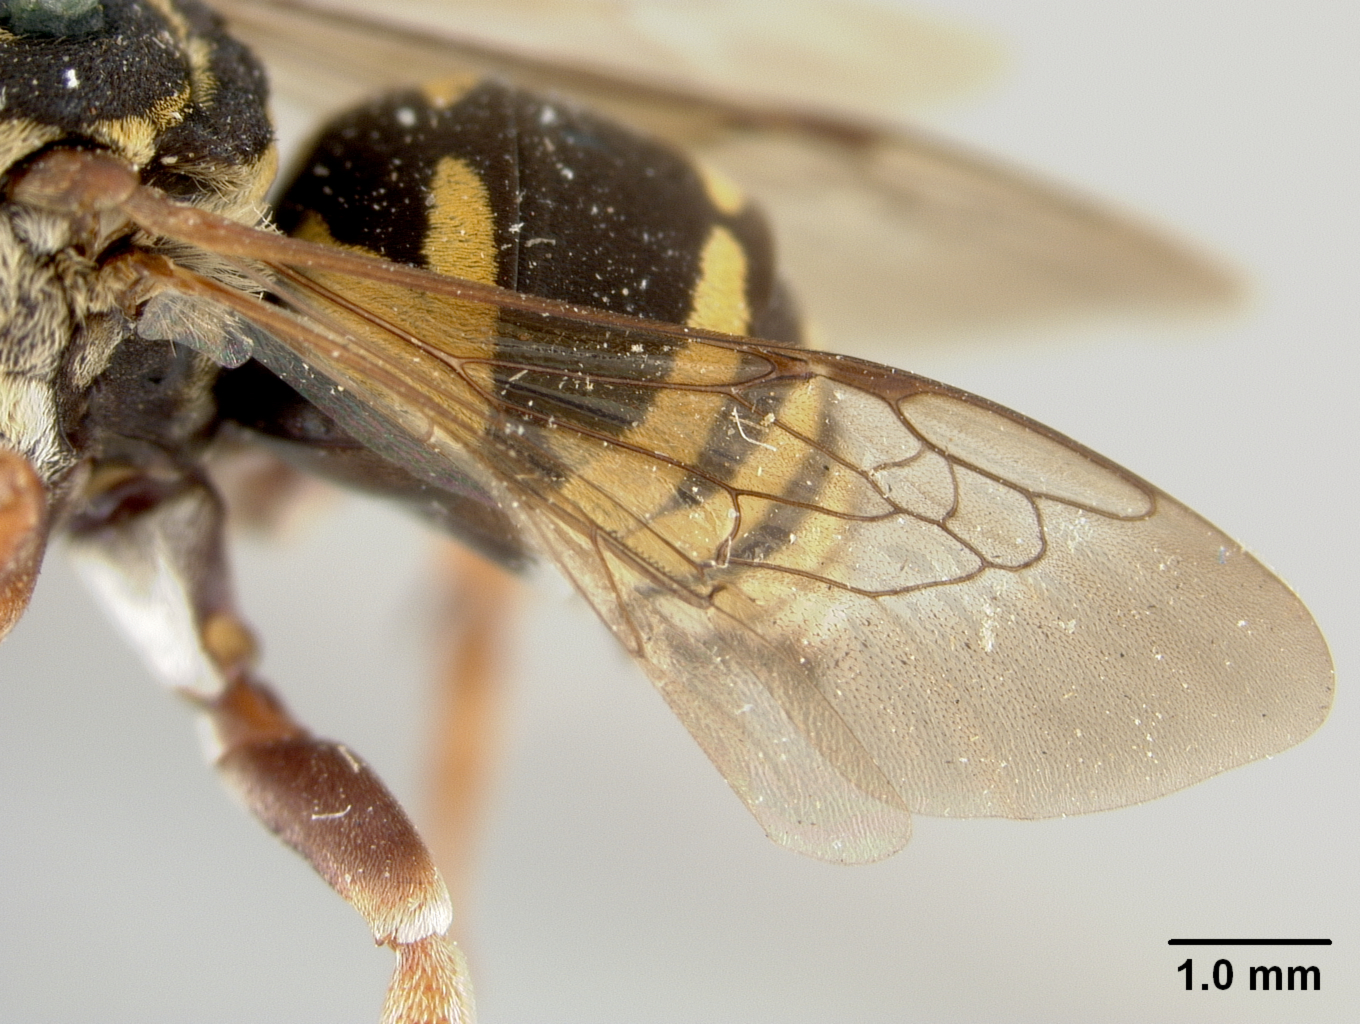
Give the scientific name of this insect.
Triepeolus nautlanus
